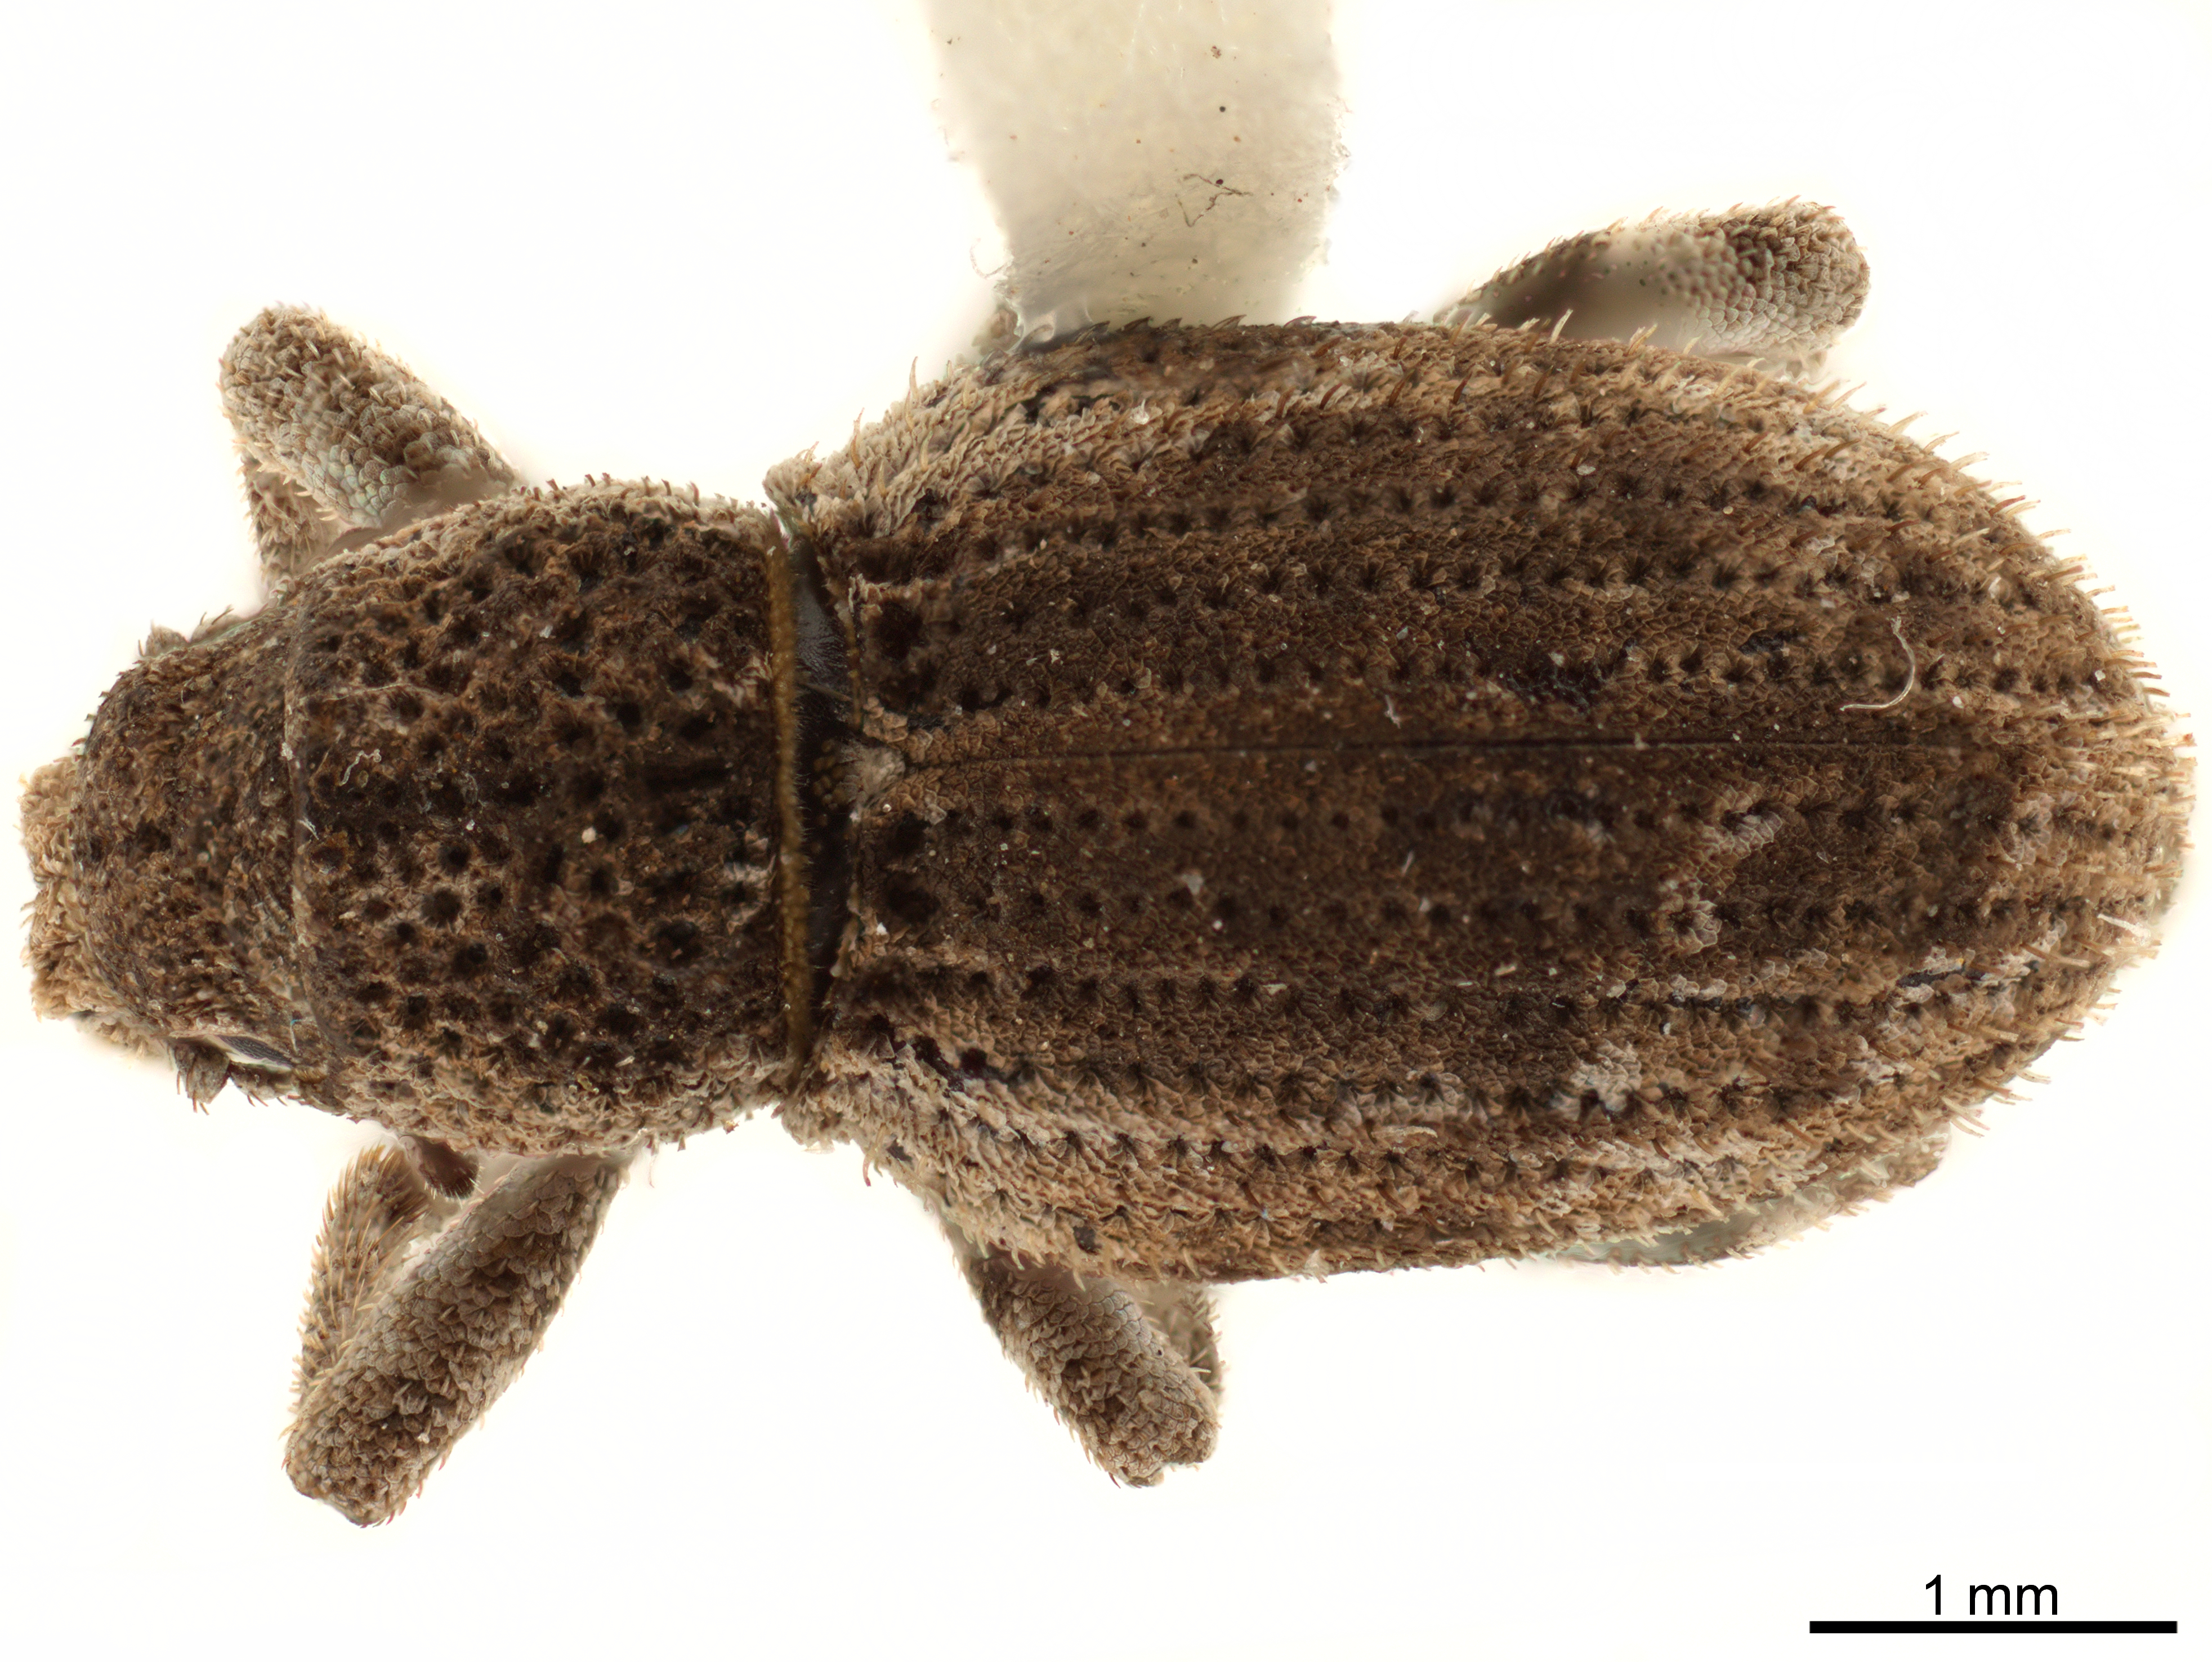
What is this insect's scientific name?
Sapotes setosus
